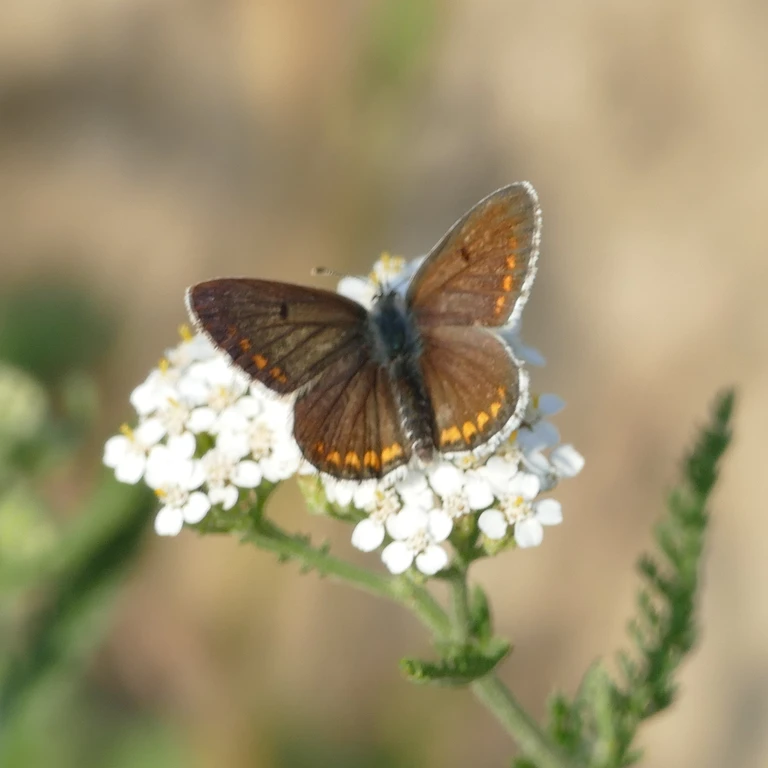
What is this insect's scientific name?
Aricia agestis/artaxerxes
